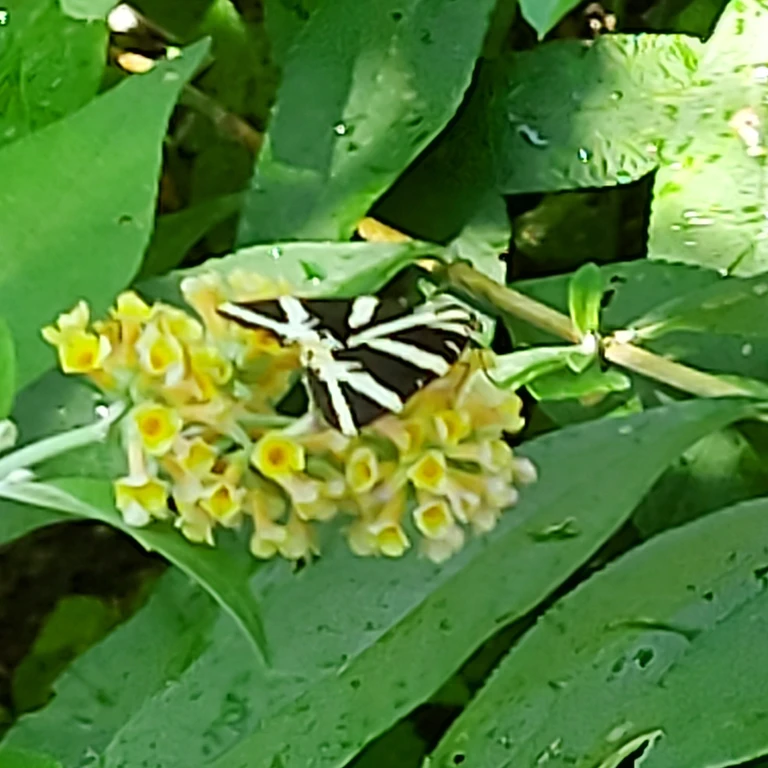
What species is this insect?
Euplagia quadripunctaria
